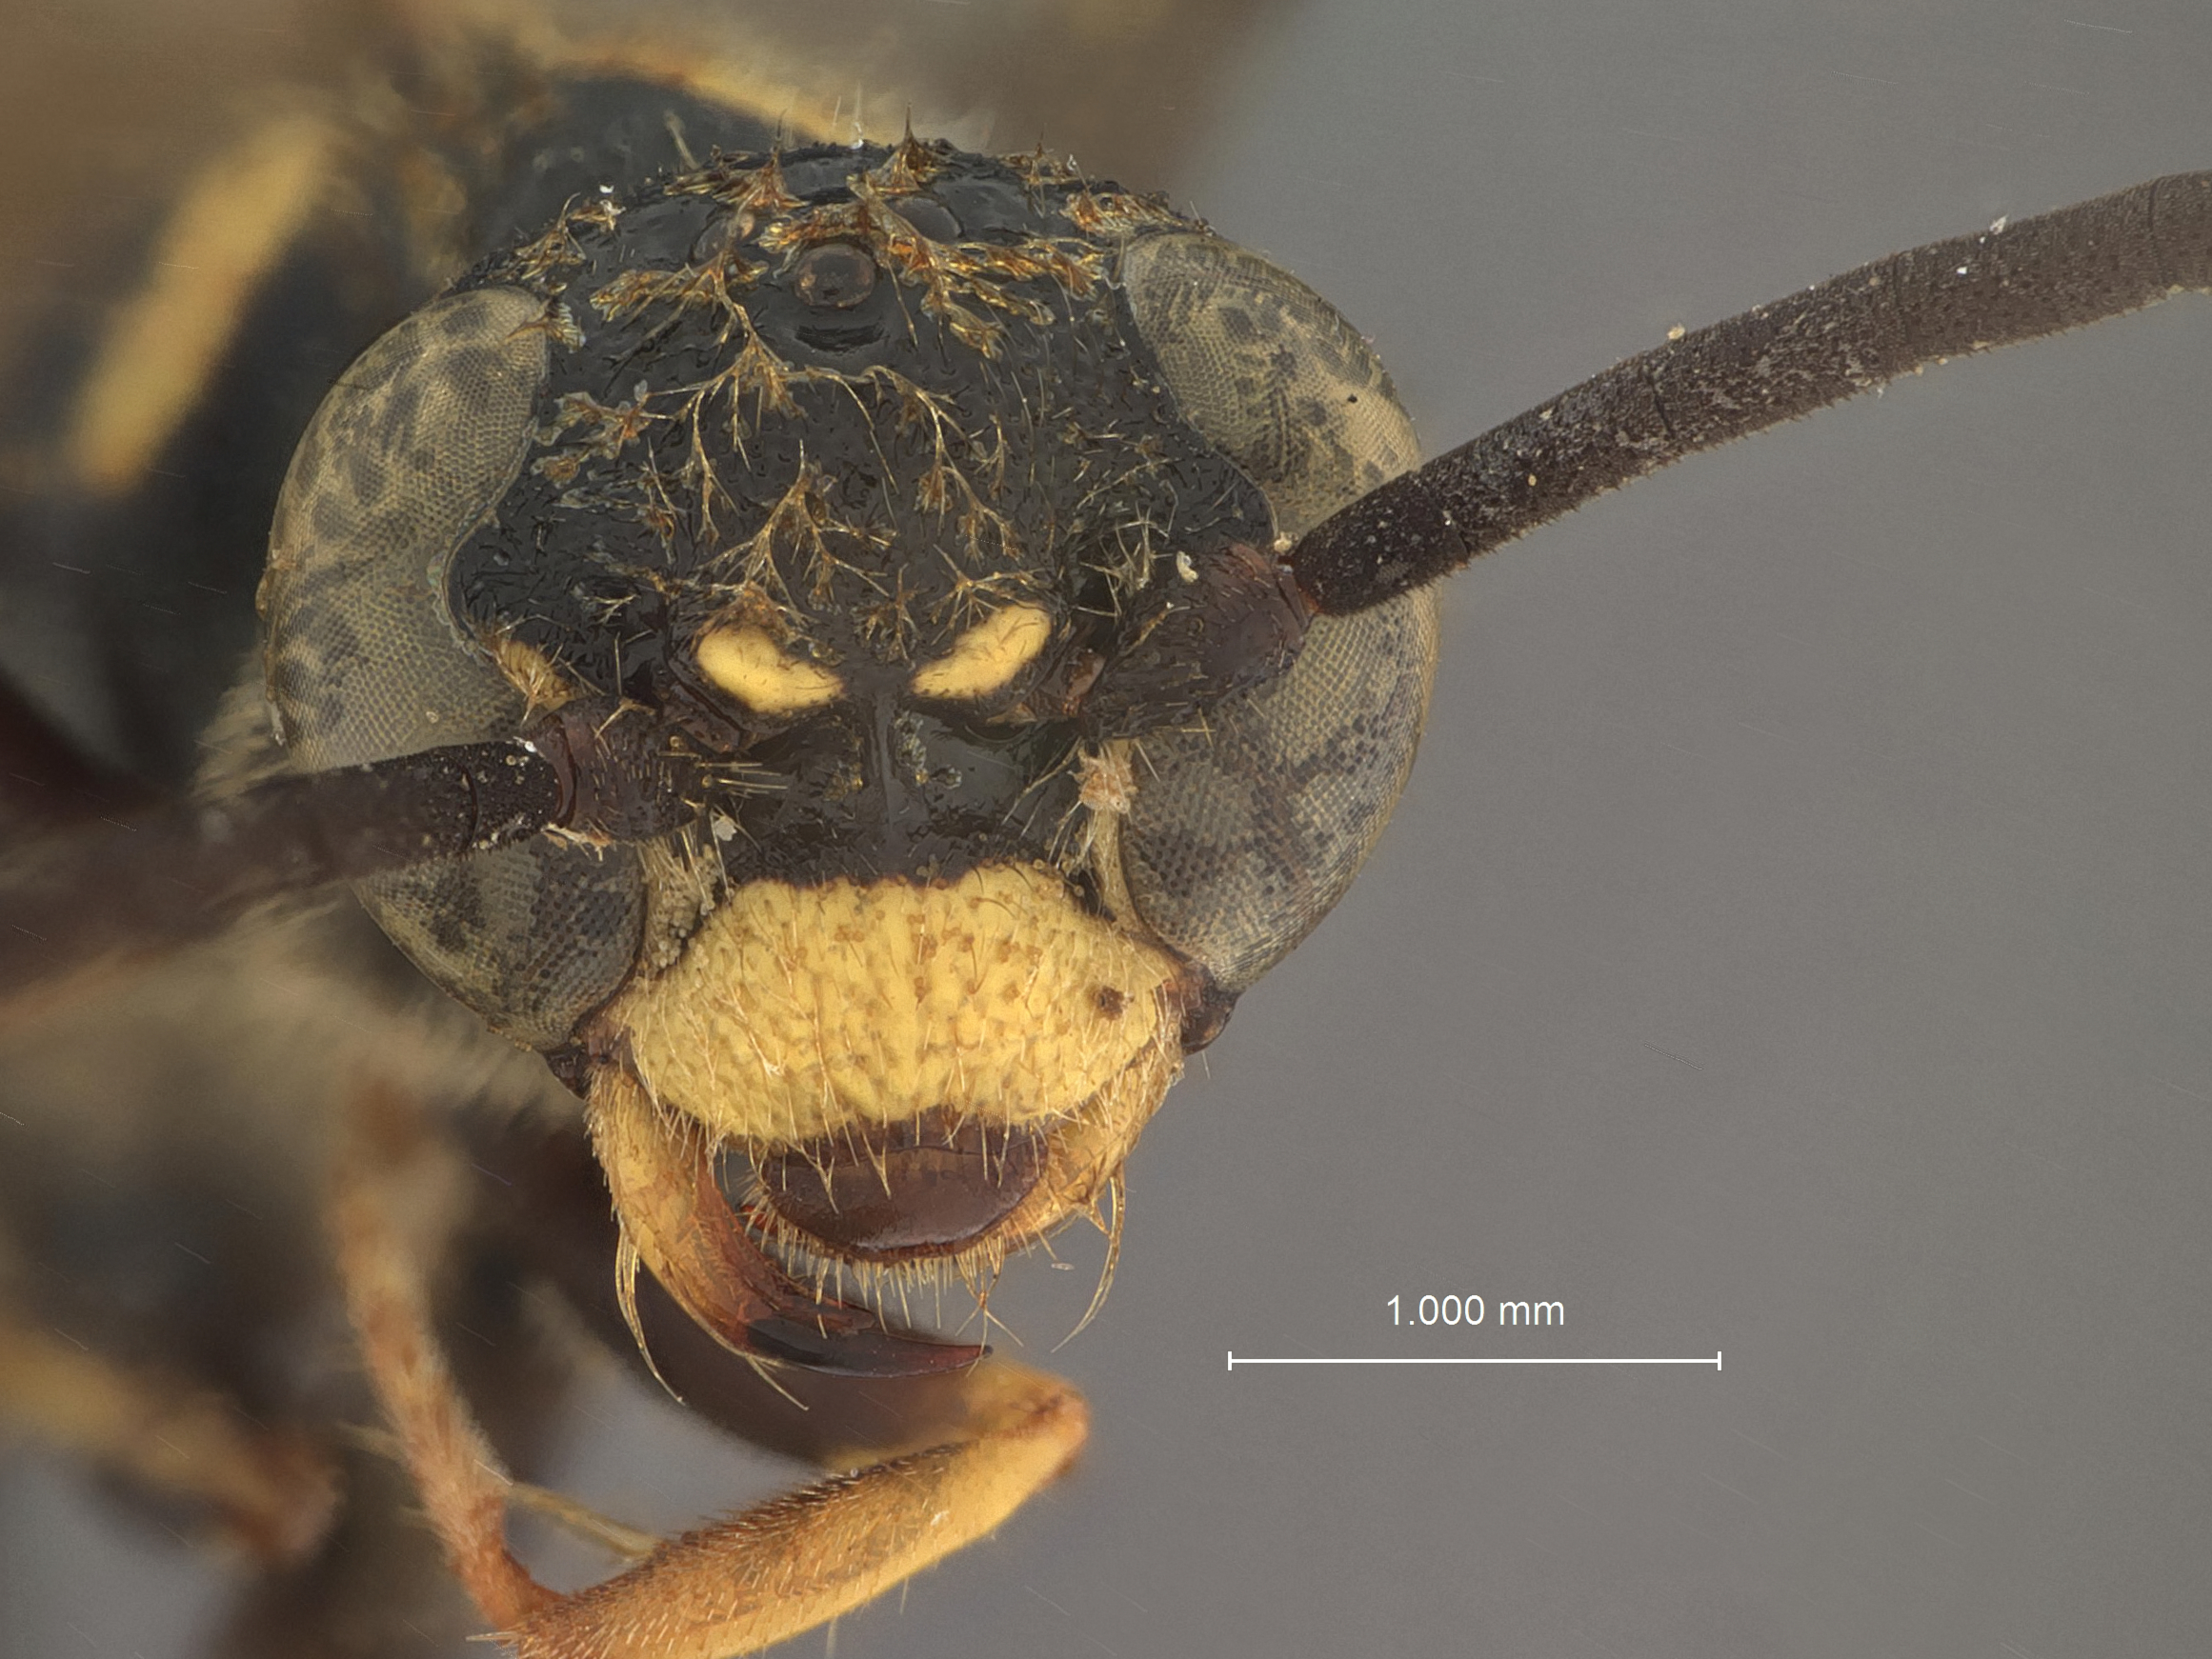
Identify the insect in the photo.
Myzina bulbosa
